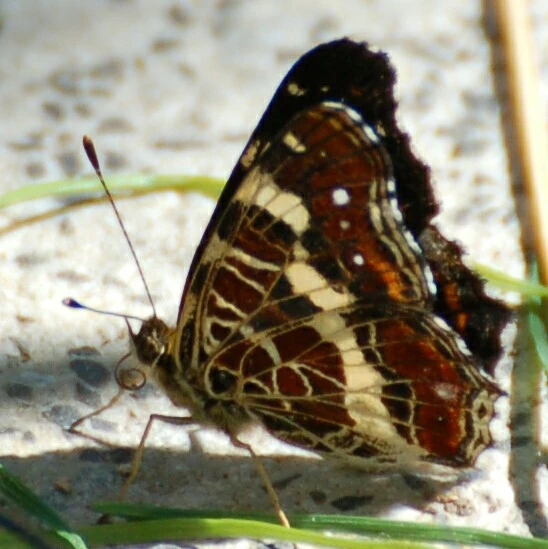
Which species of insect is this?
Araschnia levana
